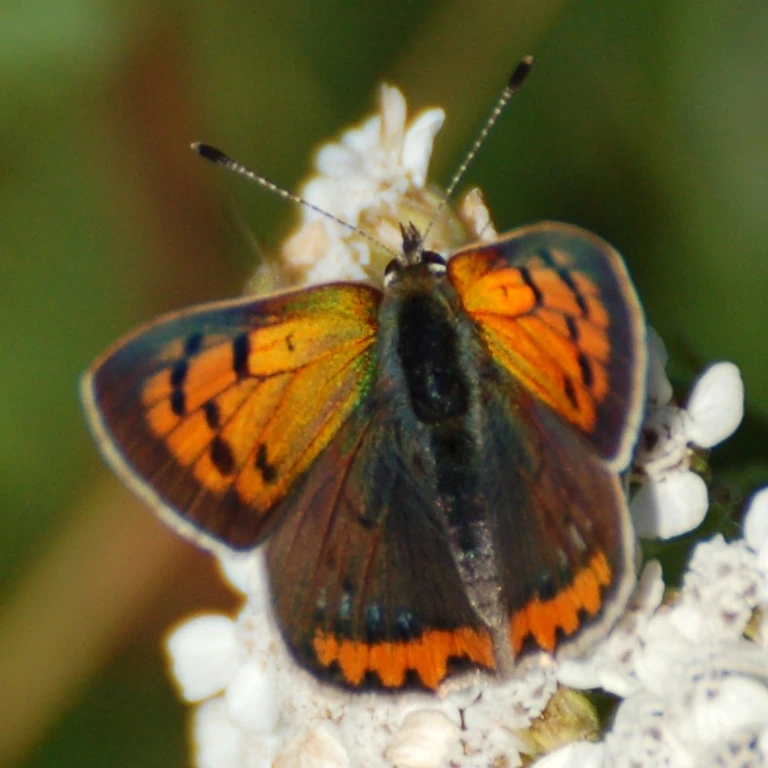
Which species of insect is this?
Lycaena phlaeas
